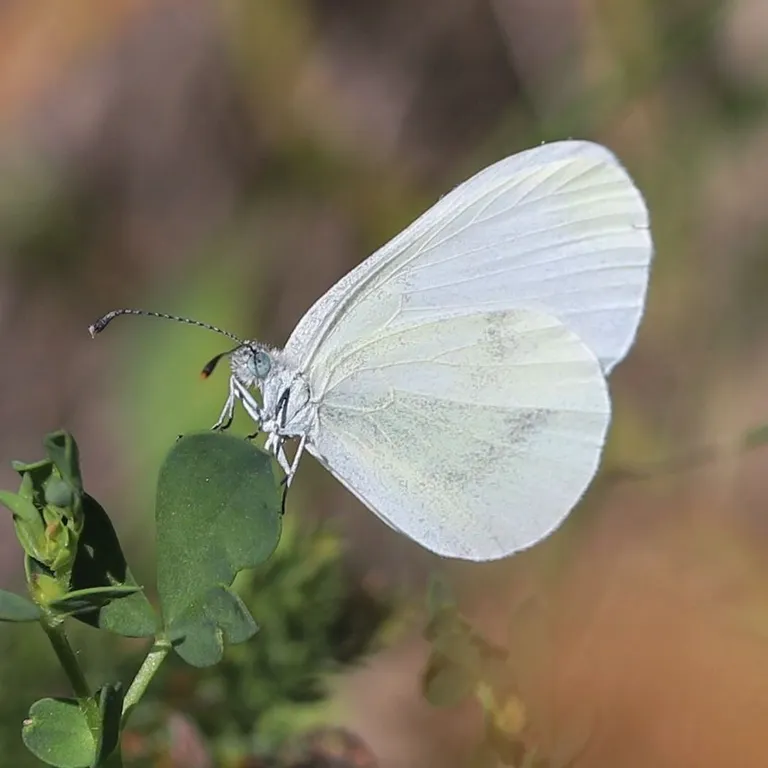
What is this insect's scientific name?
Leptidea sinapis/juvernica
